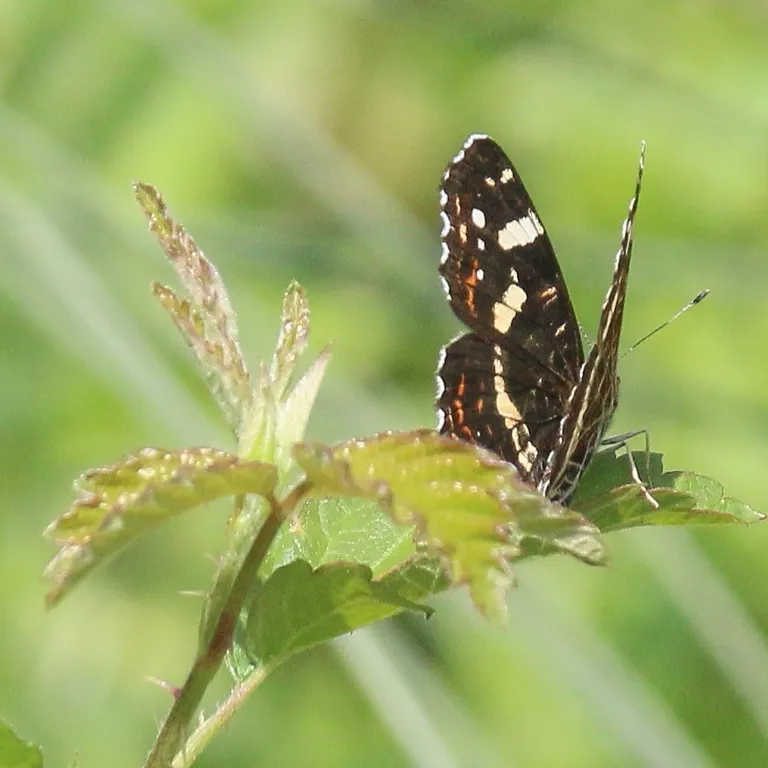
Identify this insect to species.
Araschnia levana
